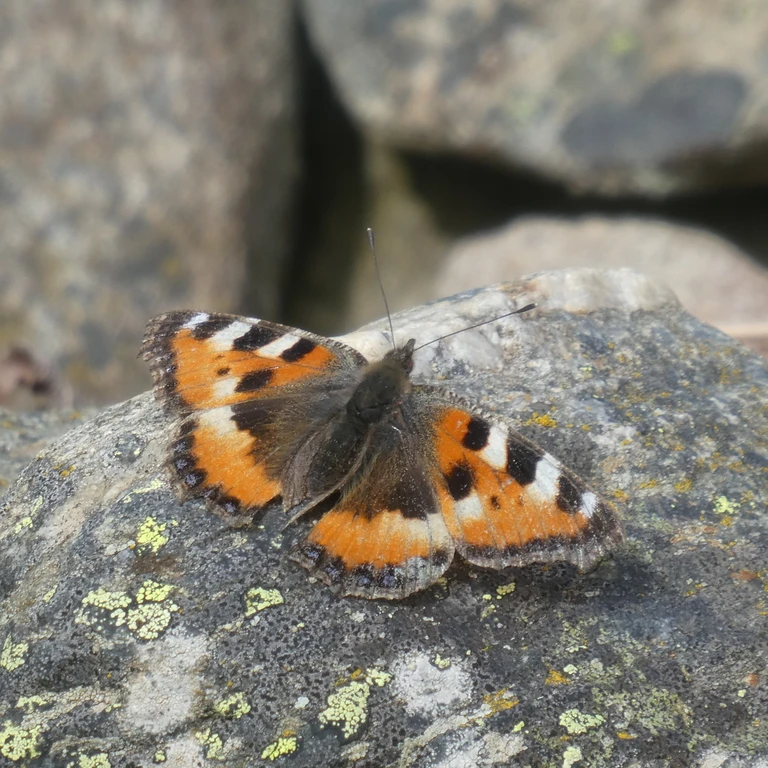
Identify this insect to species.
Aglais urticae
